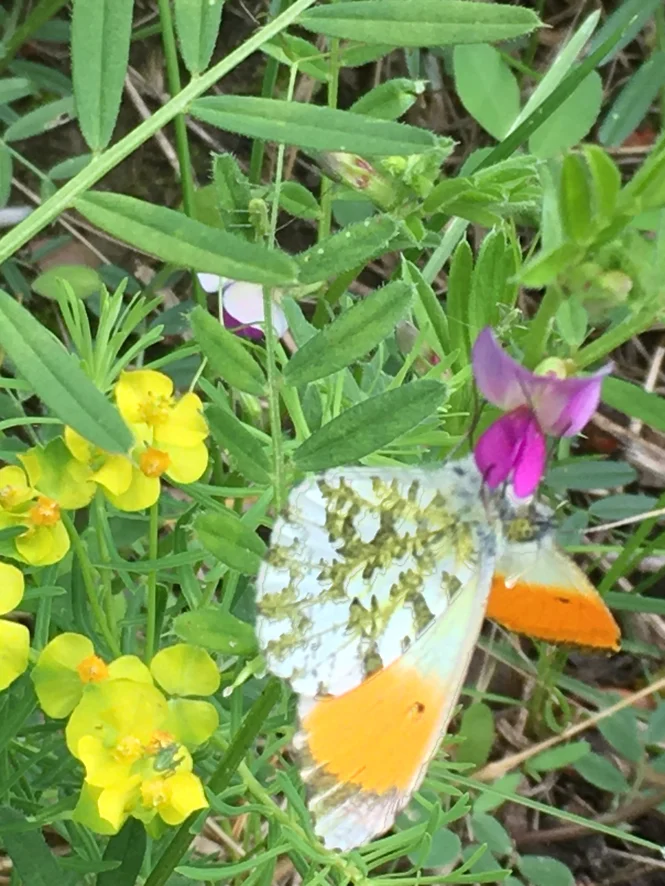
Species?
Anthocharis cardamines
